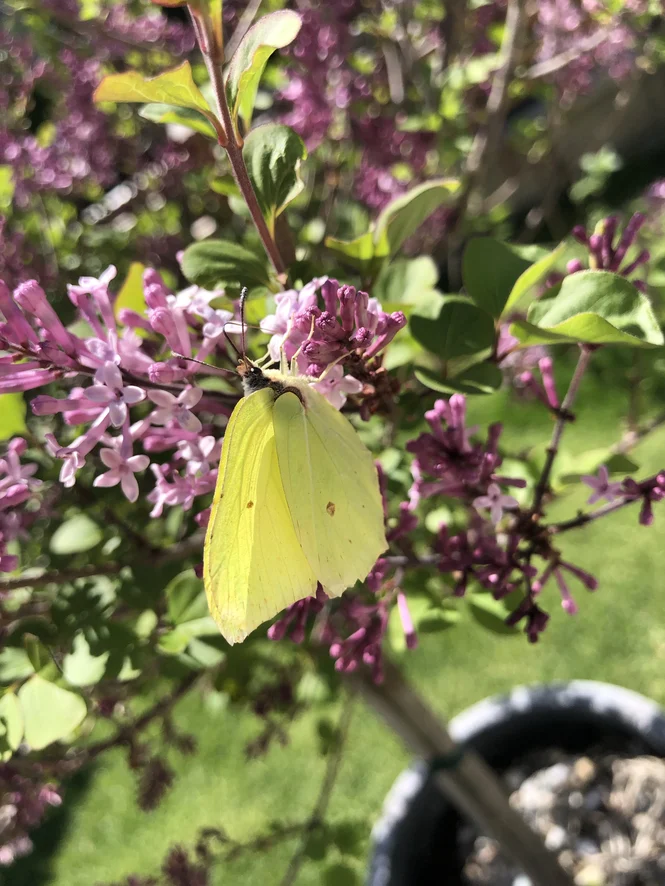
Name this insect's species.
Gonepteryx rhamni
